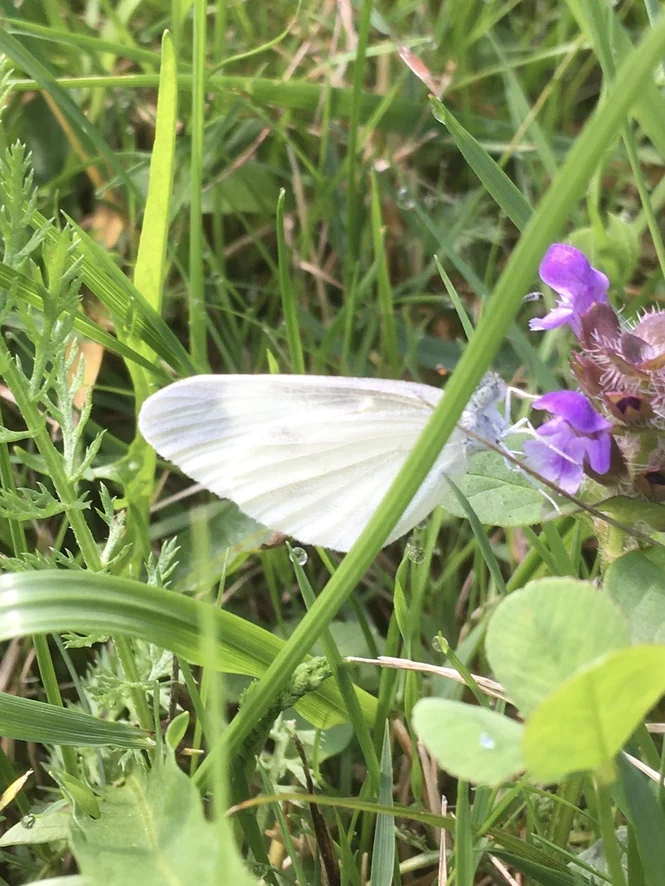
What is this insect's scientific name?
Leptidea sinapis/juvernica
